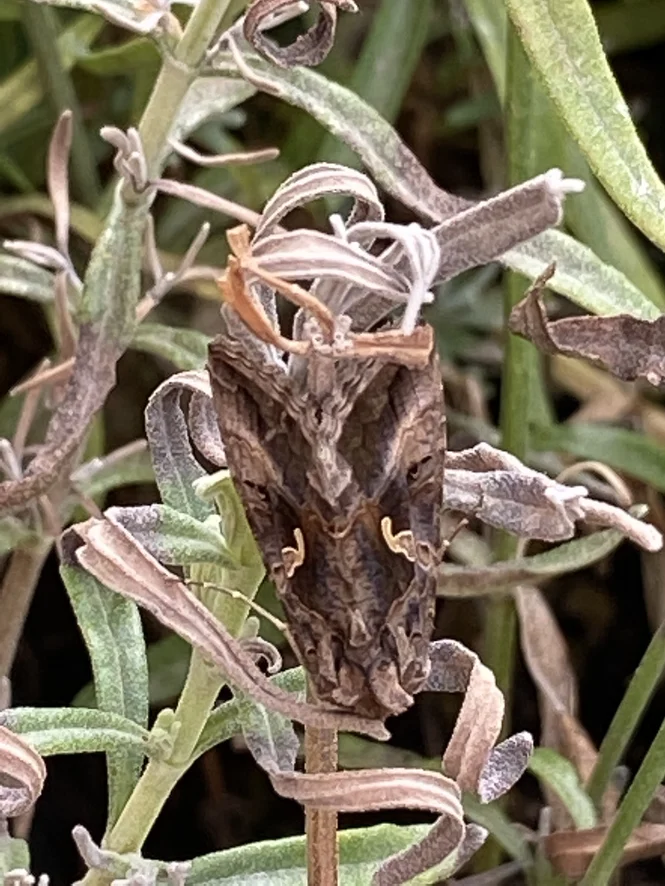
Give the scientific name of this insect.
Autographa gamma
